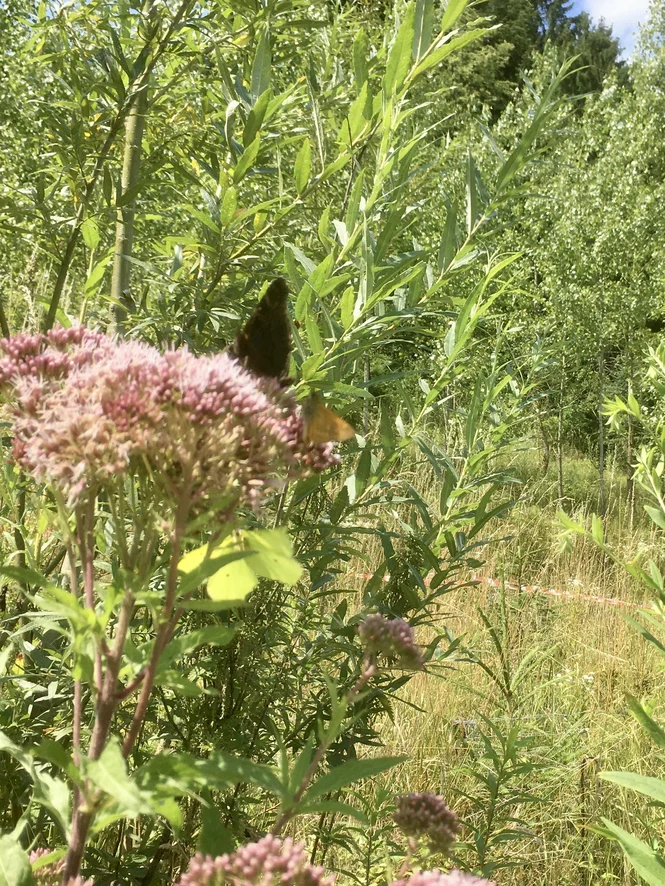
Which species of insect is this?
Gonepteryx rhamni
